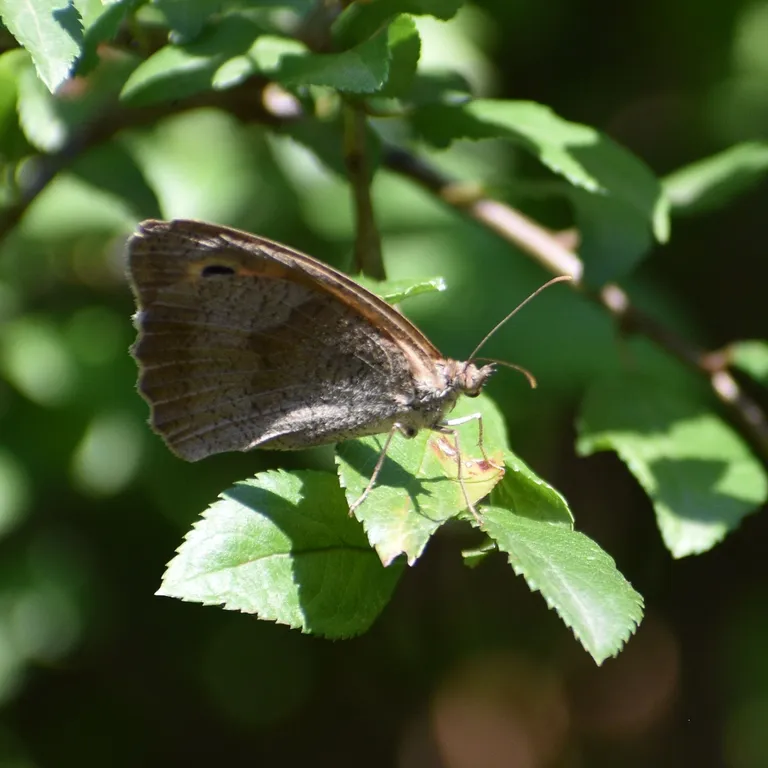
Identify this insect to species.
Maniola jurtina
